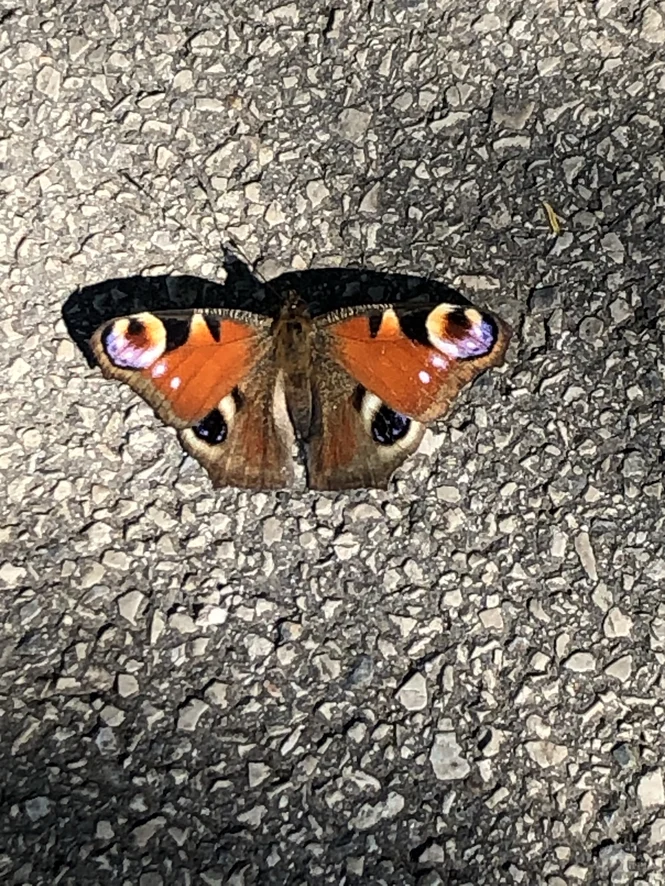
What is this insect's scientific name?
Aglais io
